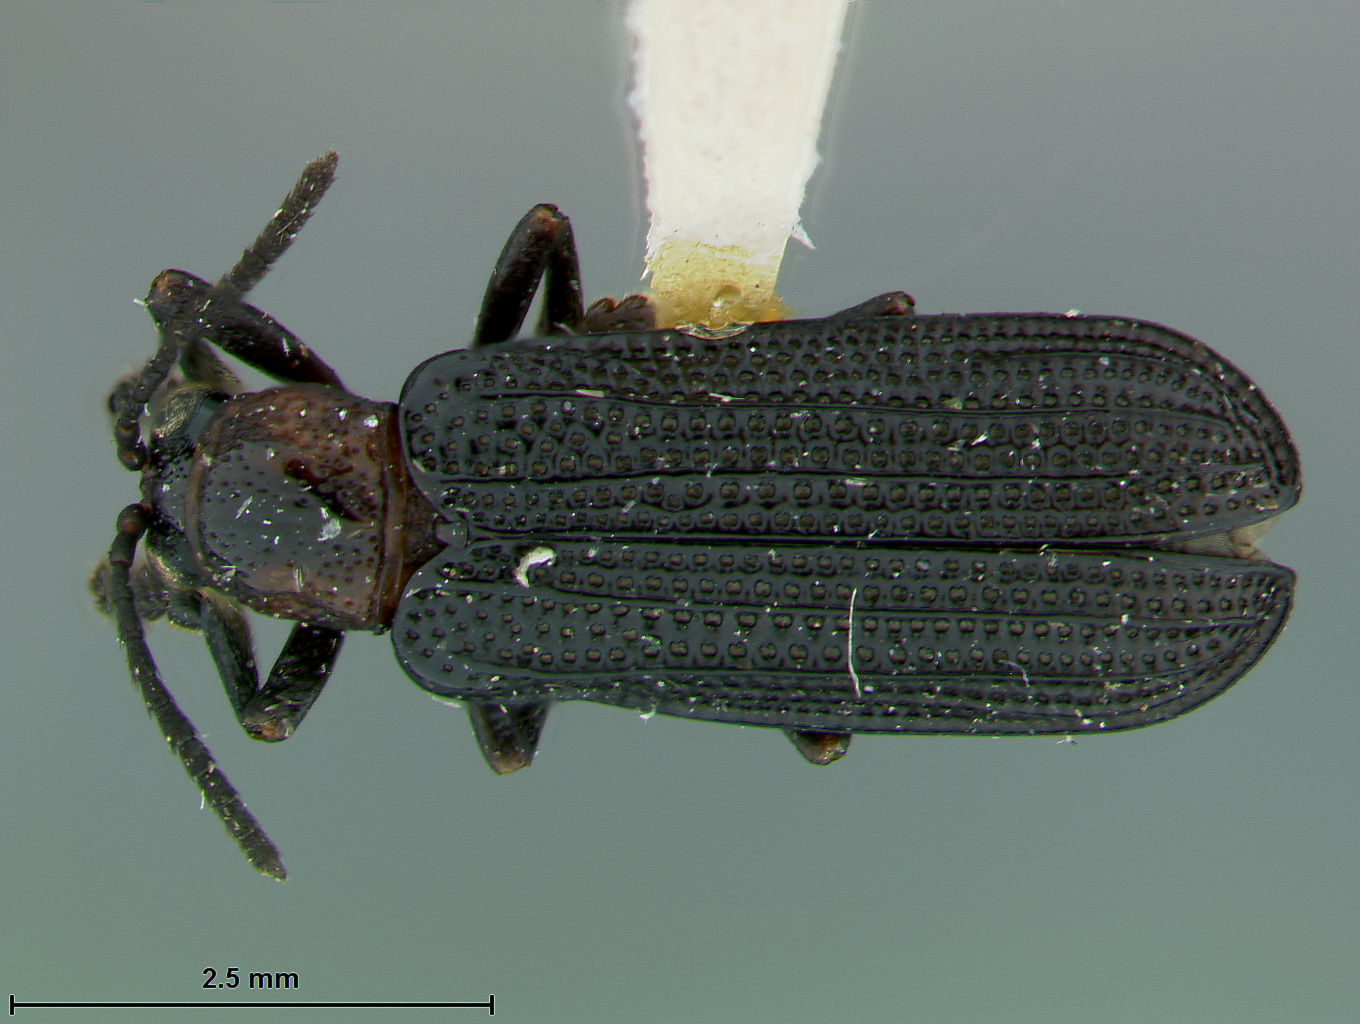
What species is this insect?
Agonia laticeps
